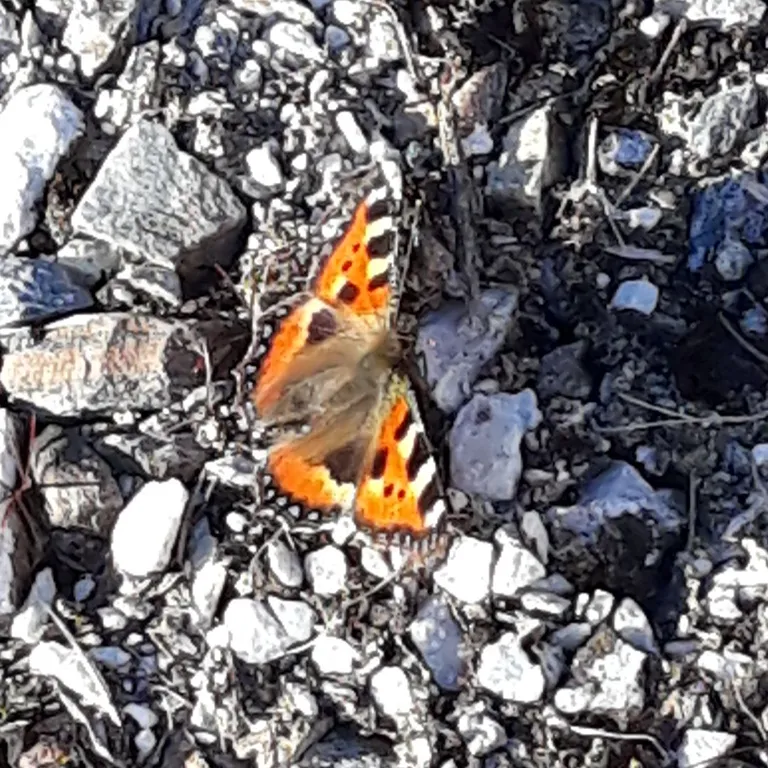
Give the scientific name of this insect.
Aglais urticae
